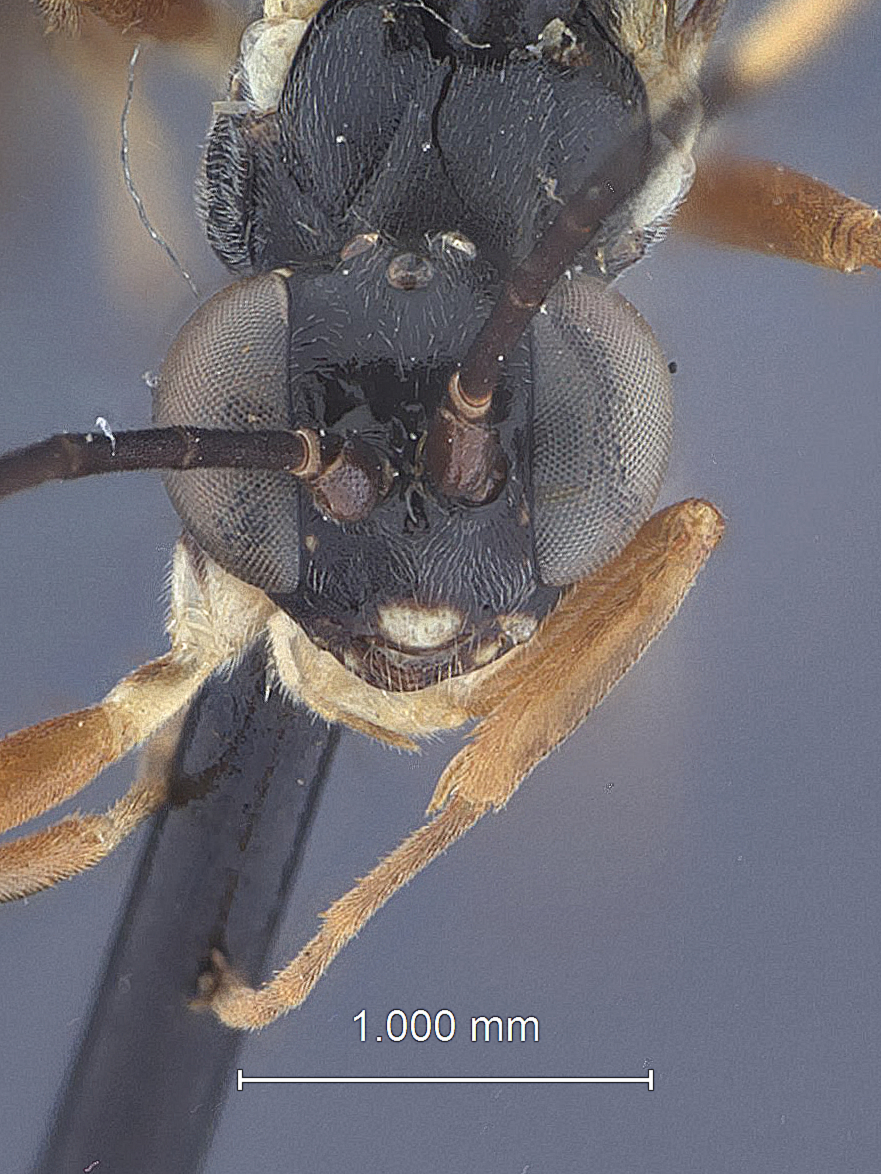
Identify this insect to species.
Ischnus minor
